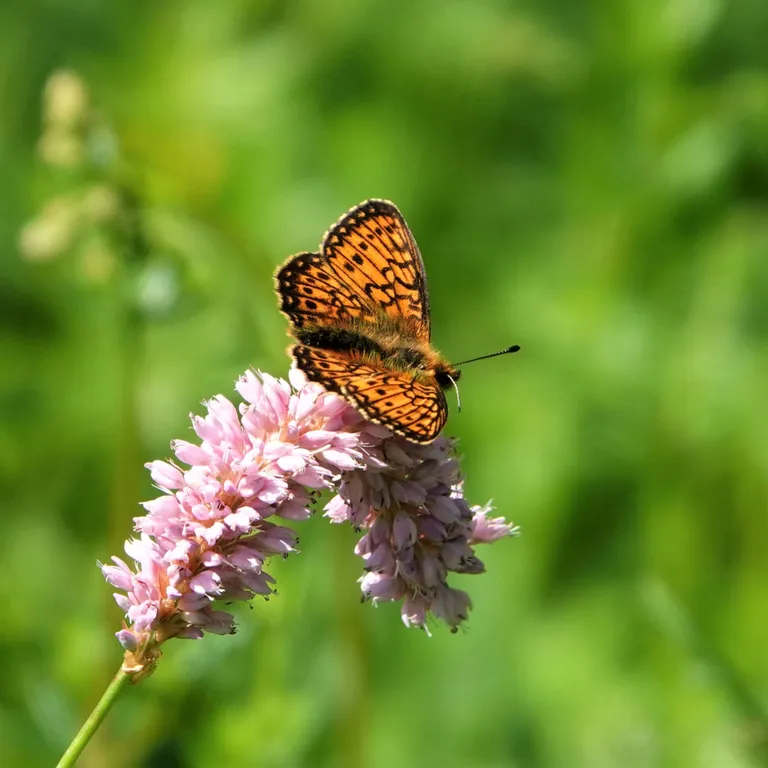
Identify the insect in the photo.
Boloria eunomia
